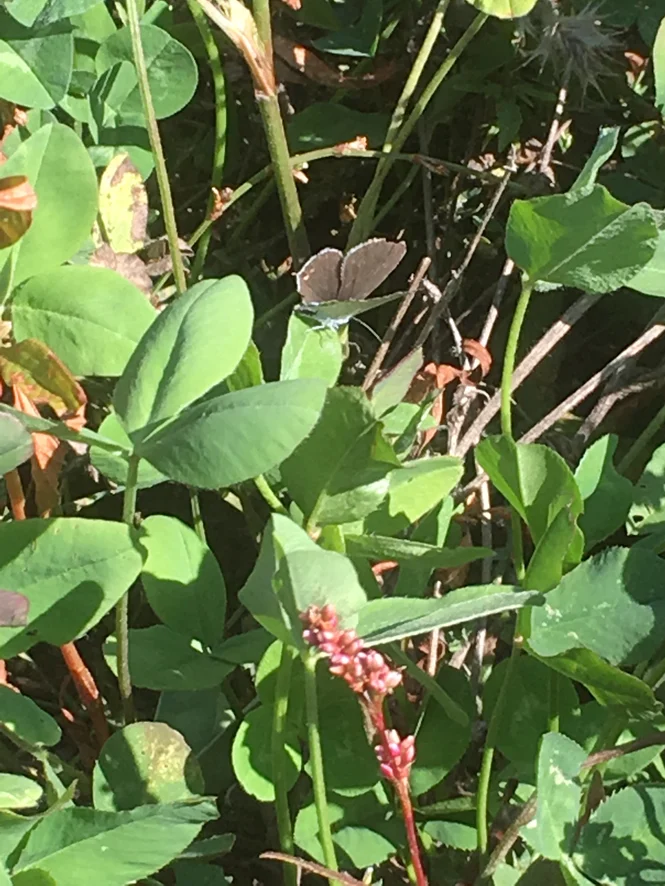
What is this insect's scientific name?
Cupido argiades (also Elkalyce argiades)
